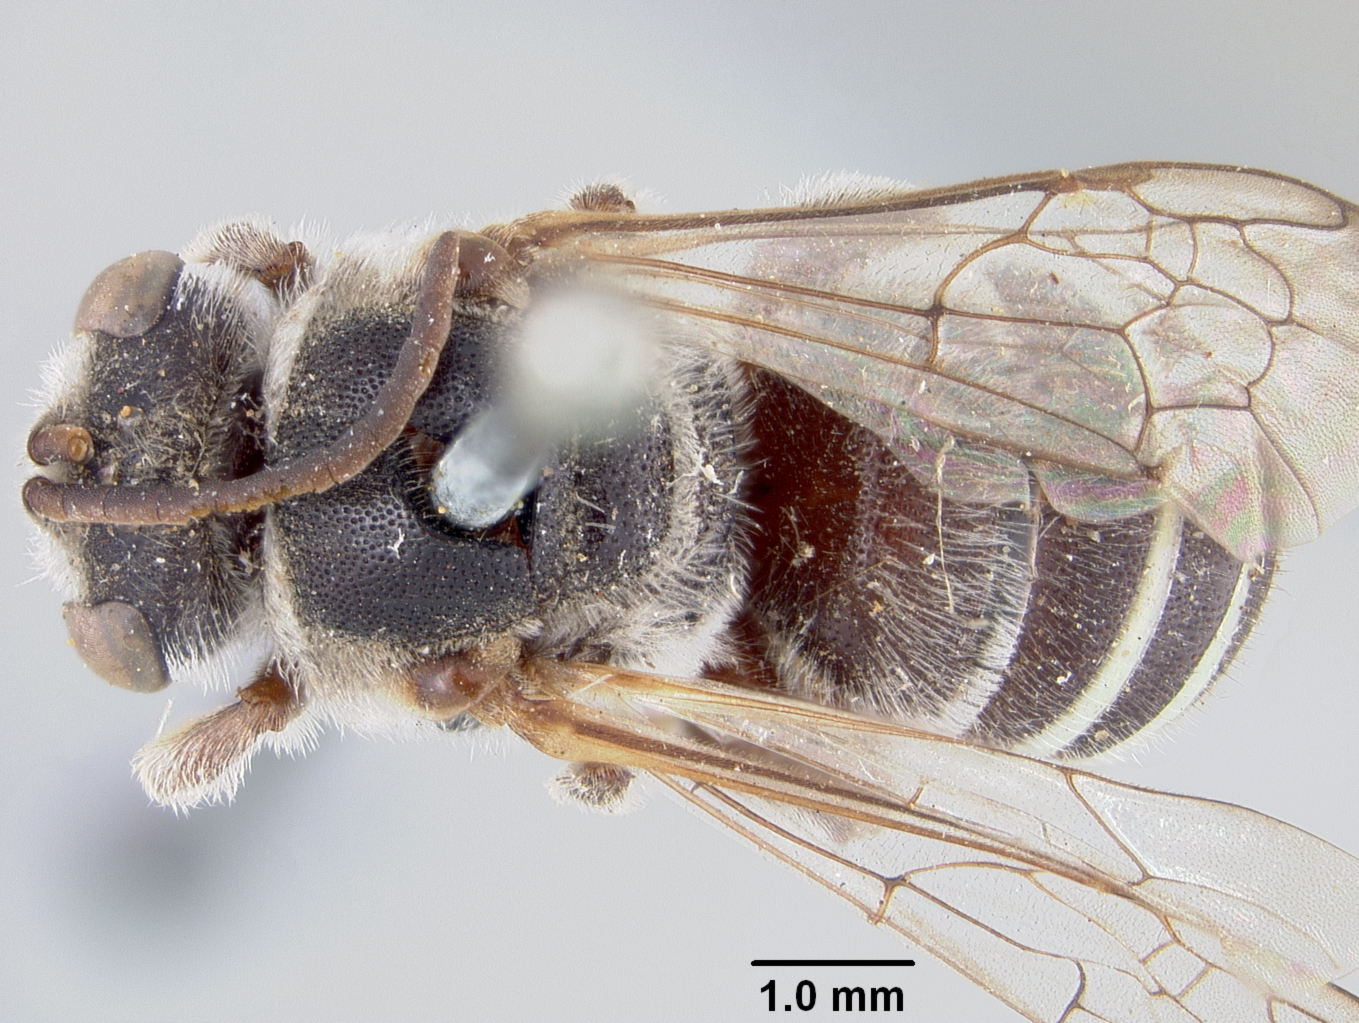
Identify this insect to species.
Nomia tetrazonata
